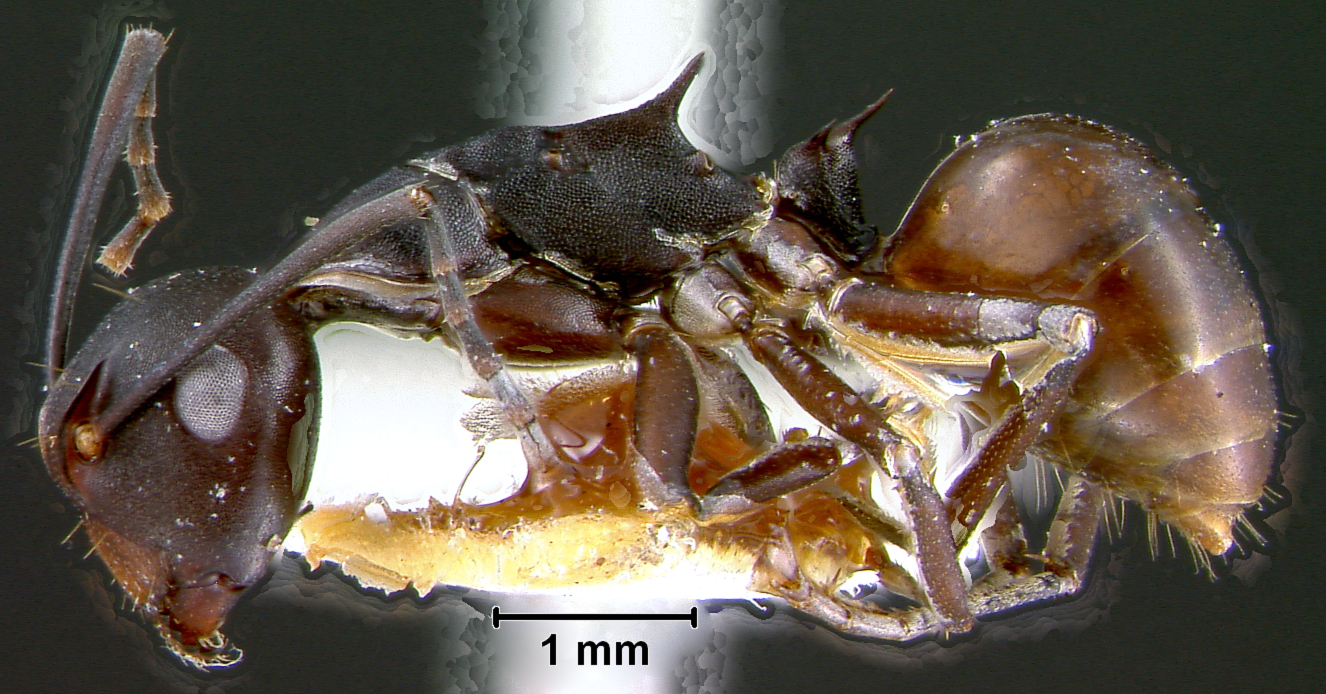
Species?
Polyrhachis durvillei
